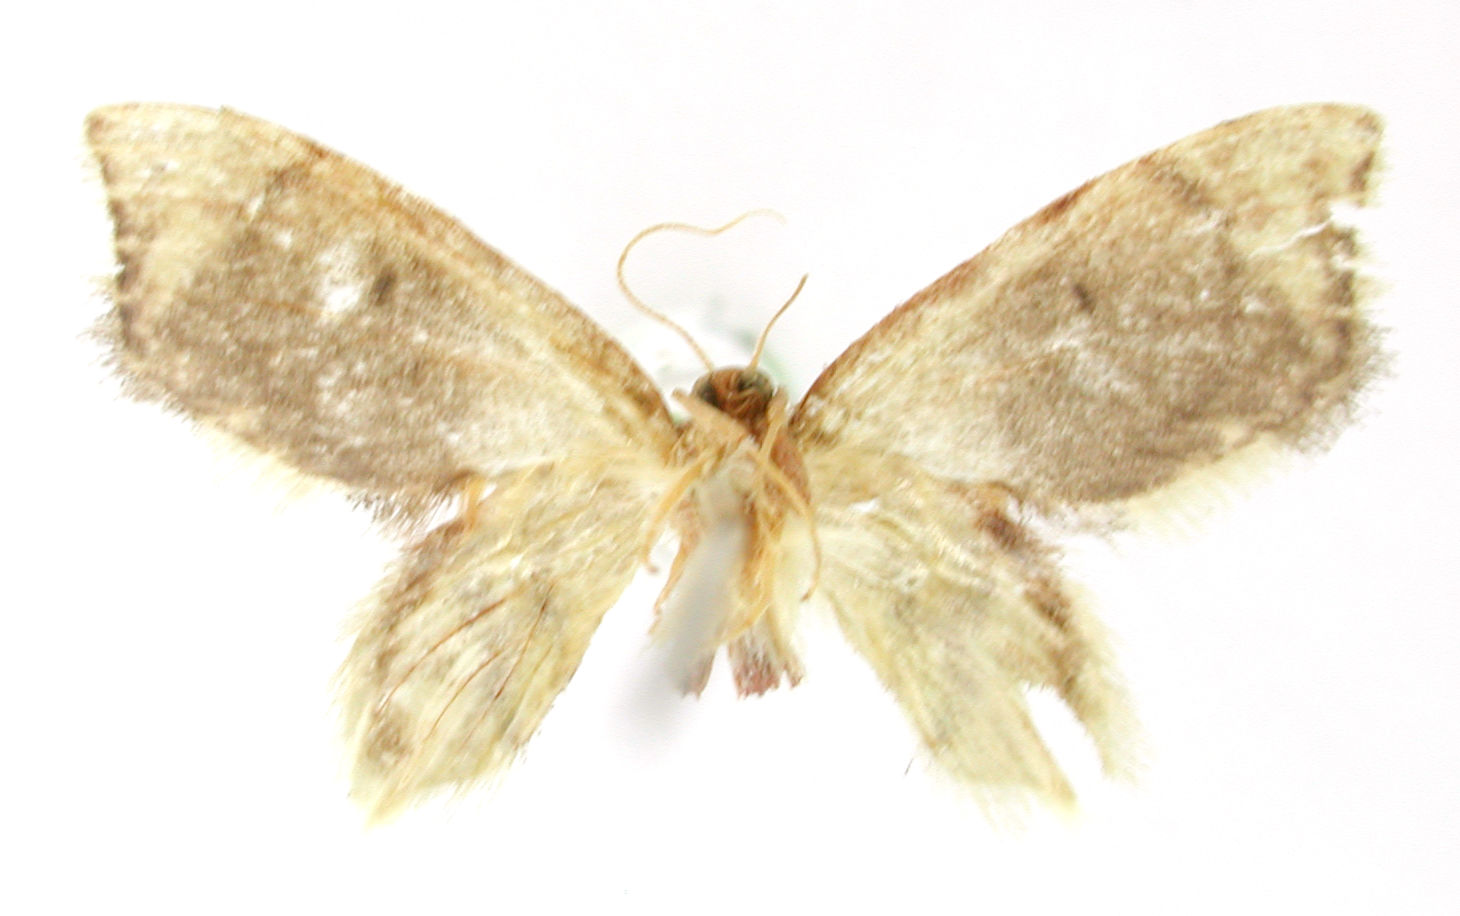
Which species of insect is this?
Omopera angulata
